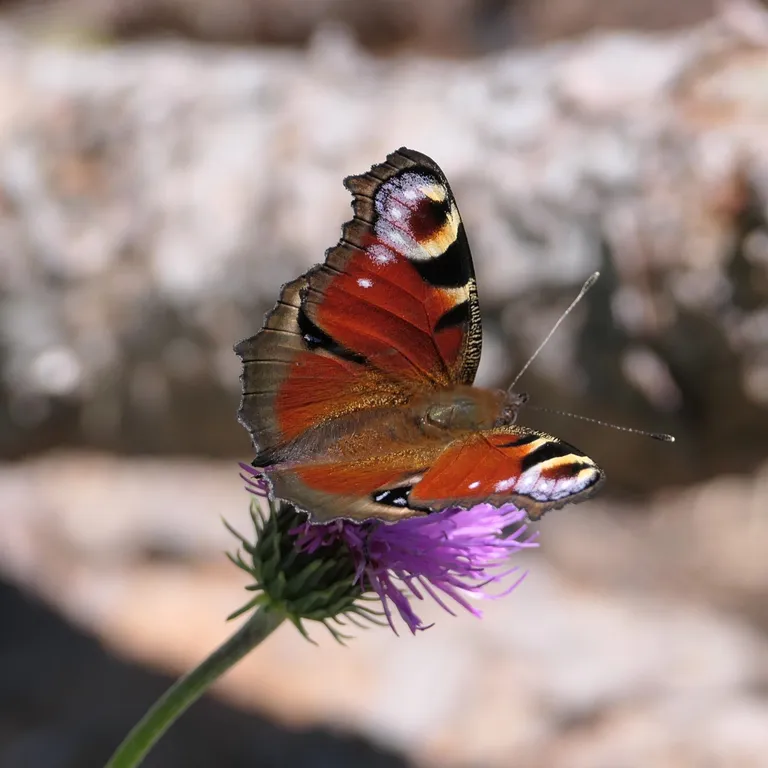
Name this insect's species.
Aglais io
